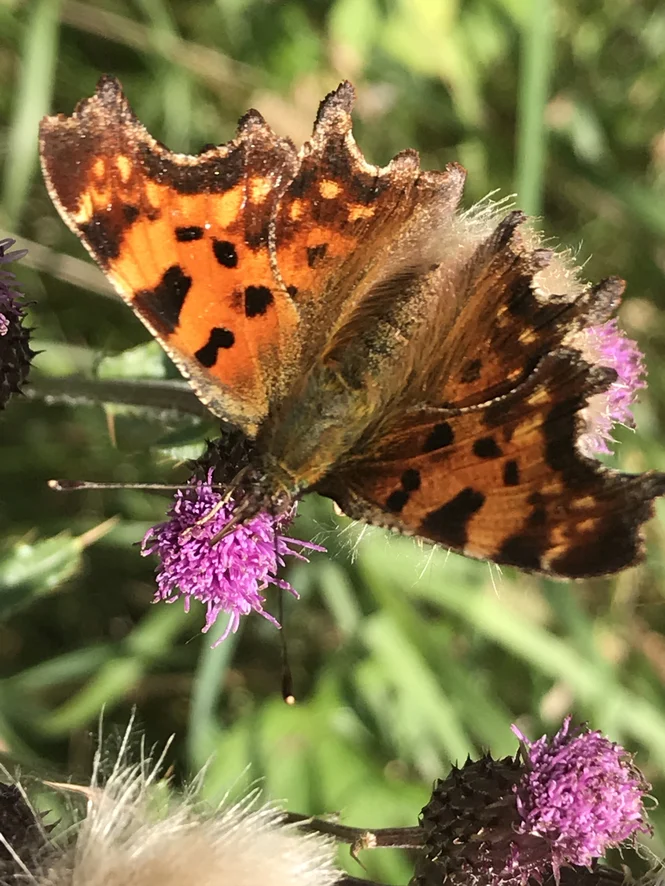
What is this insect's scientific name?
Polygonia c-album
